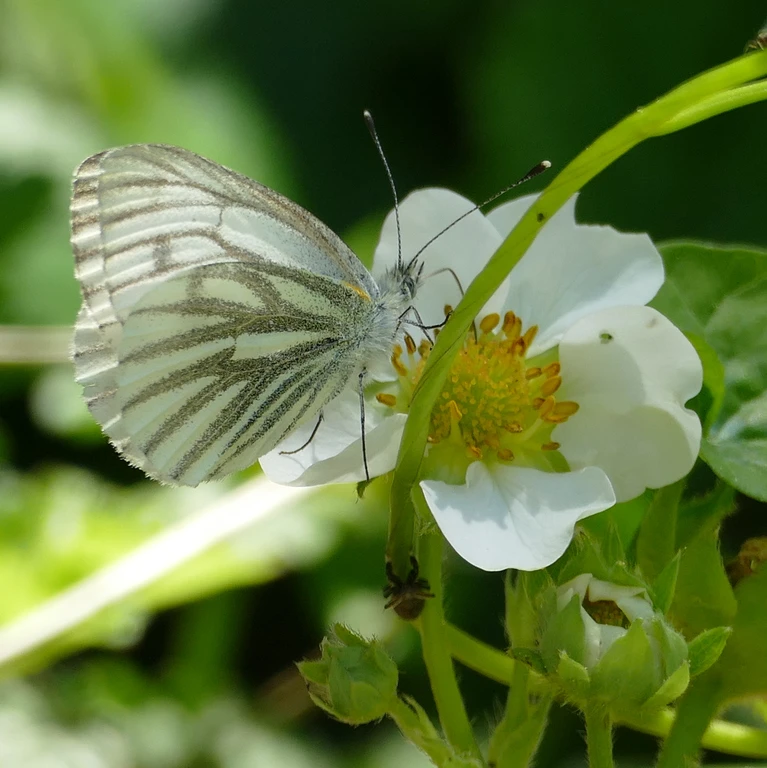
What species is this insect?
Pieris napi
